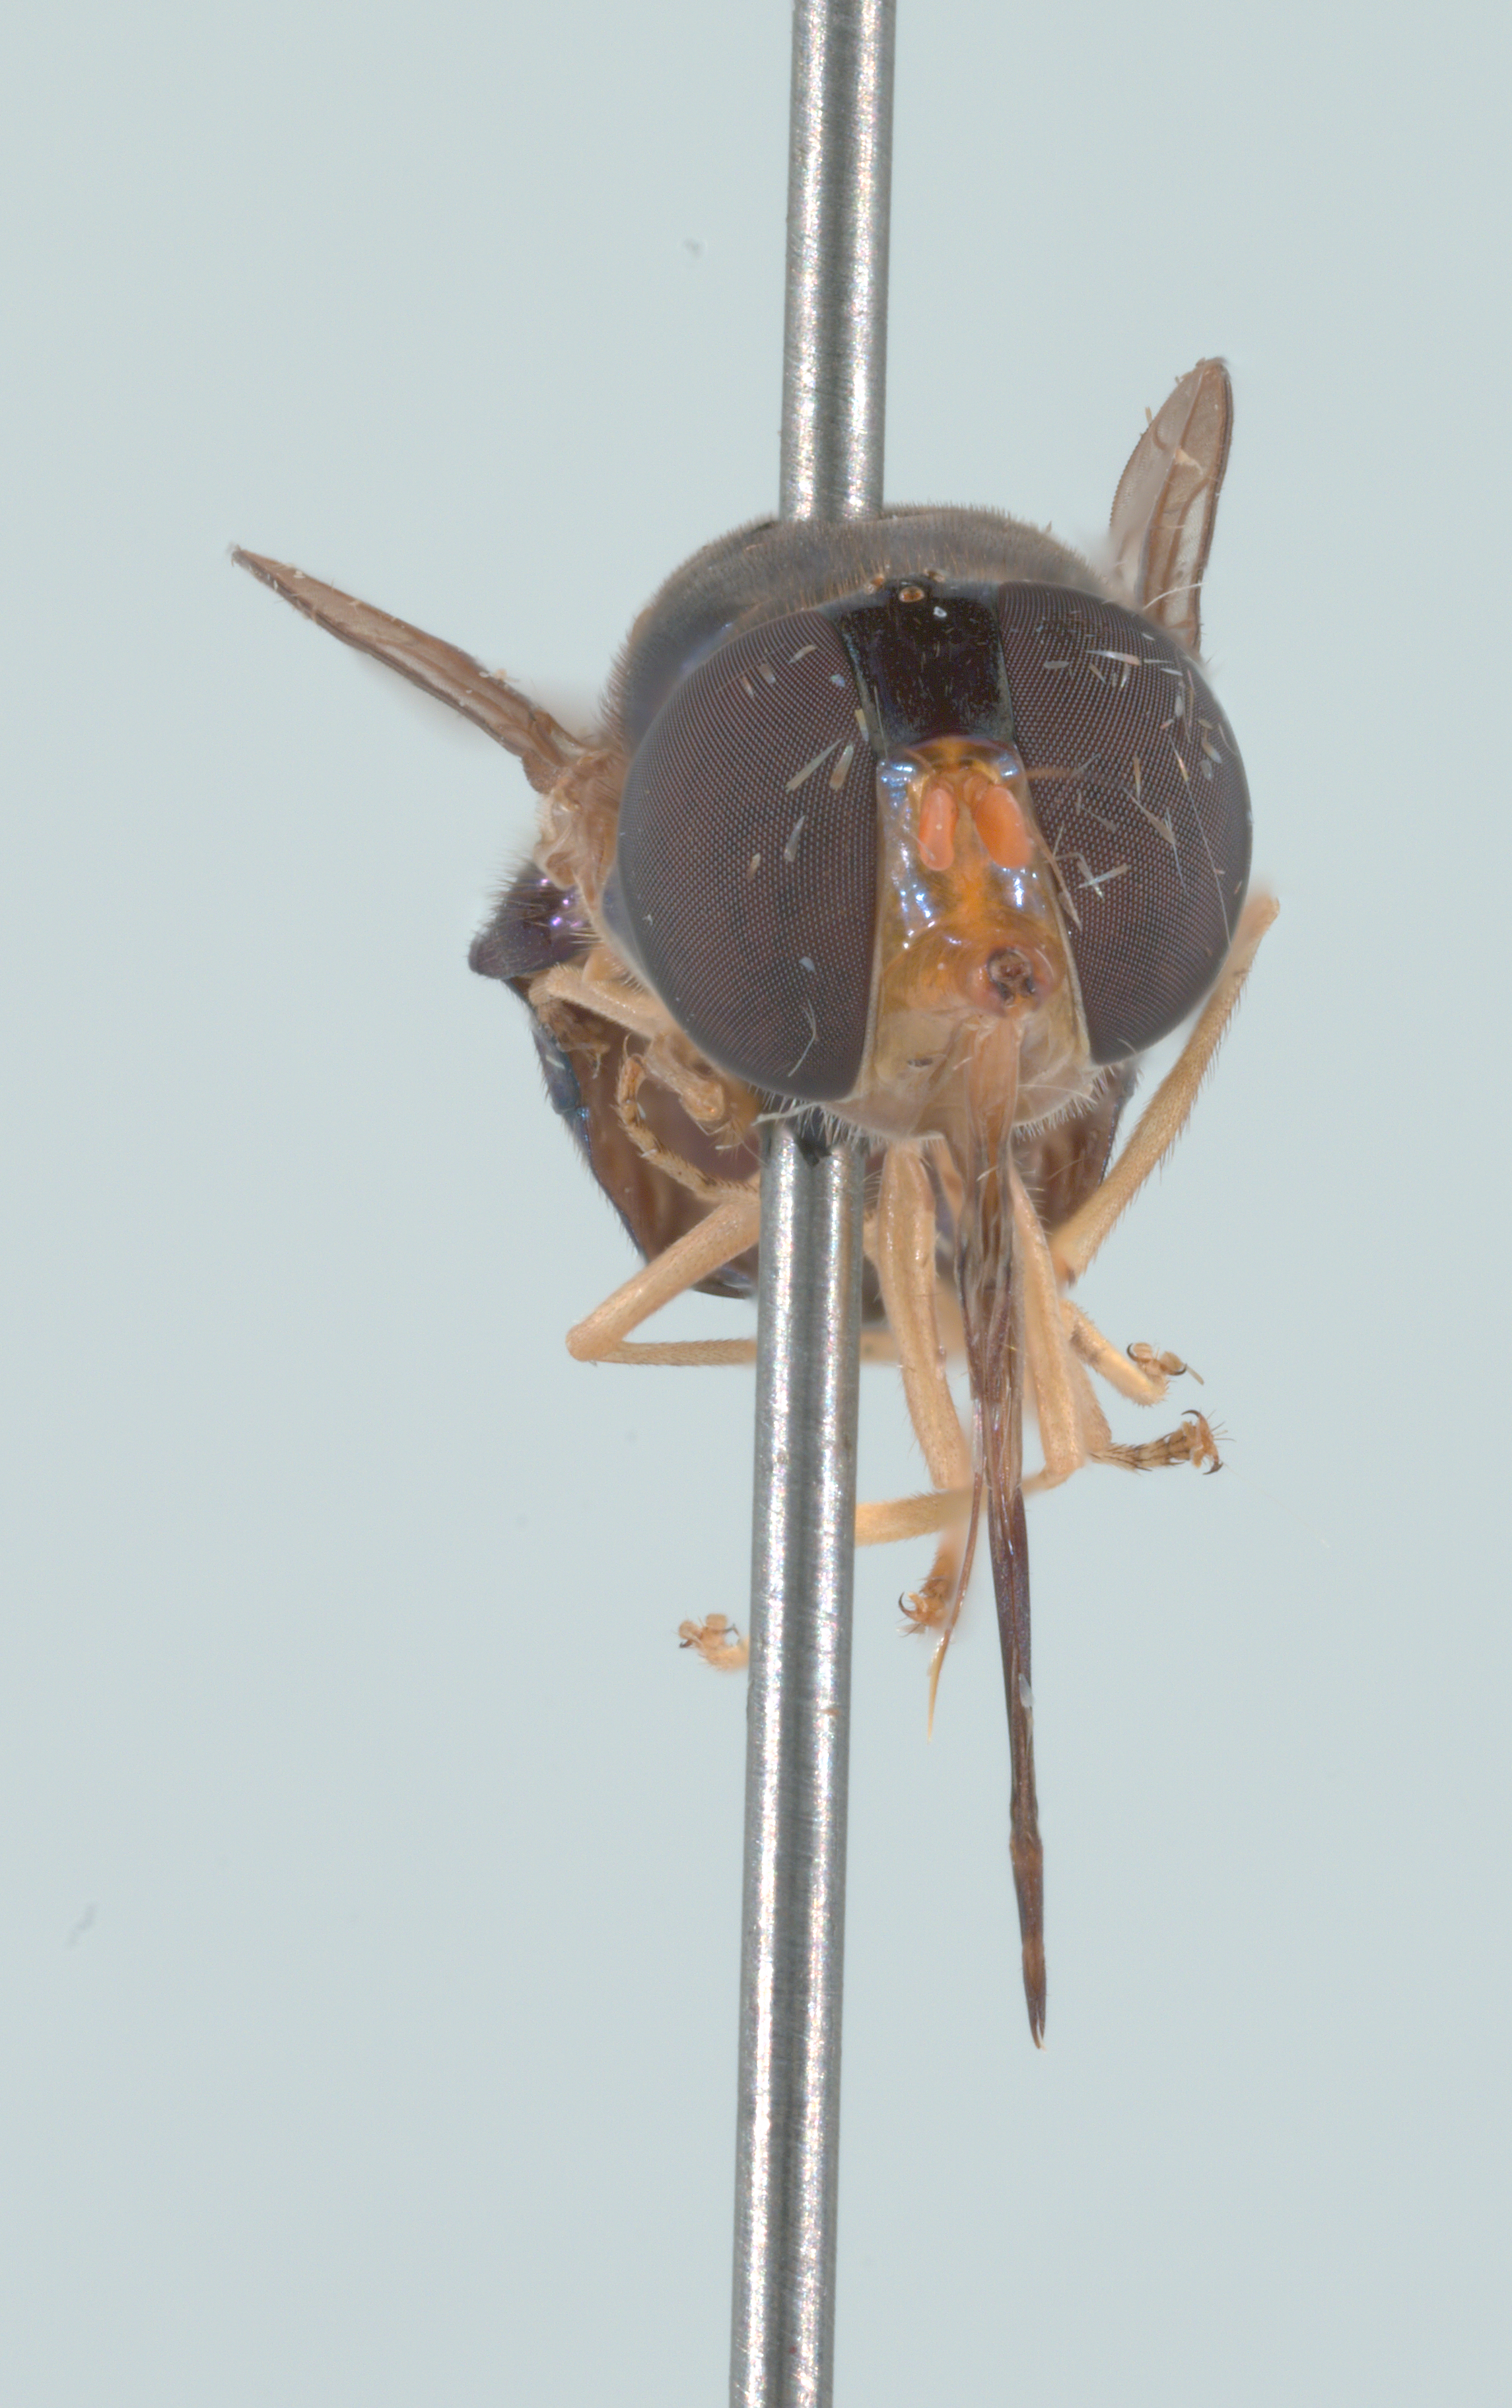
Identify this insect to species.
Rhingia caerulescens
